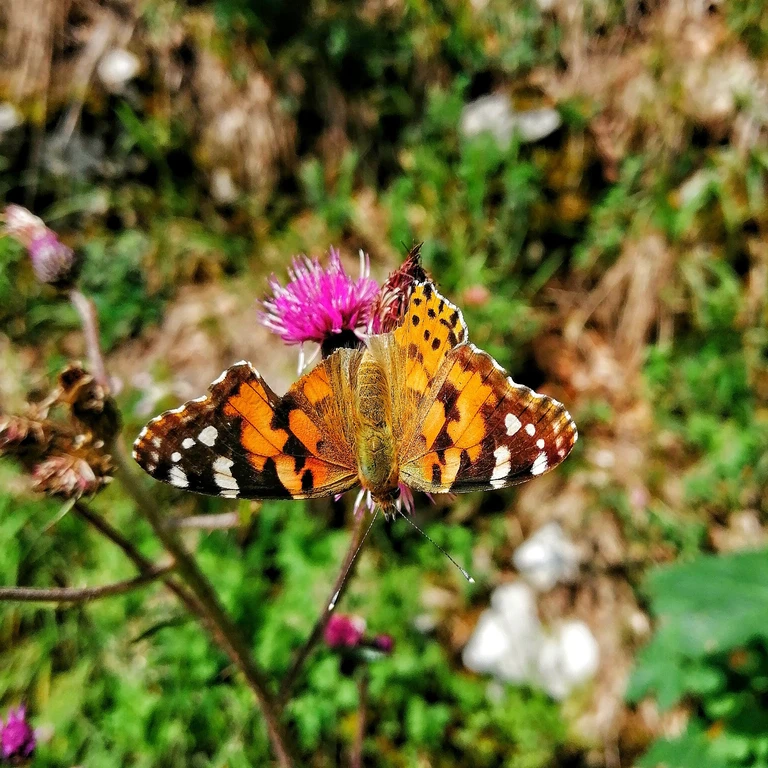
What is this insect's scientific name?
Vanessa cardui
